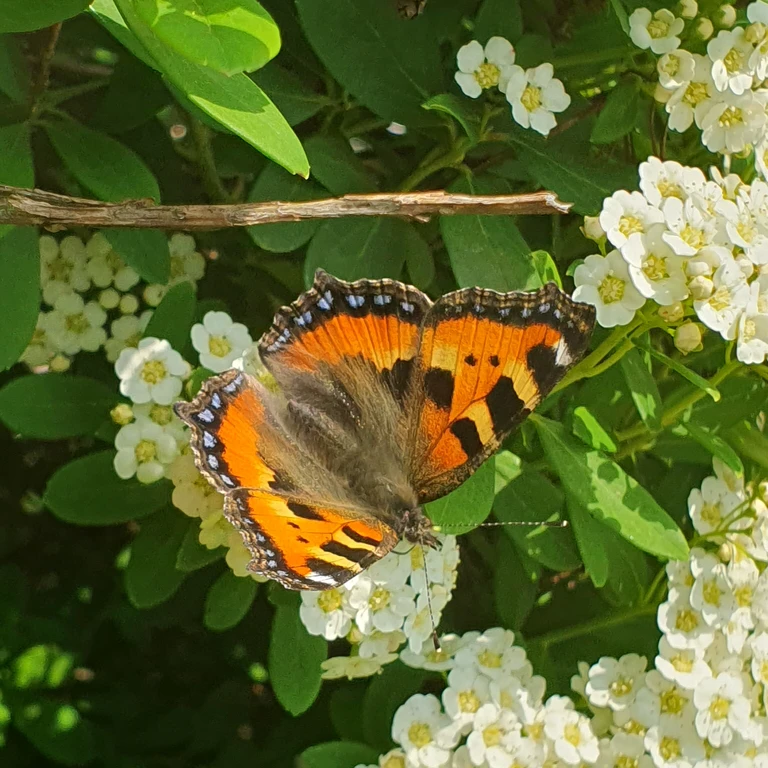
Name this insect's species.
Aglais urticae
